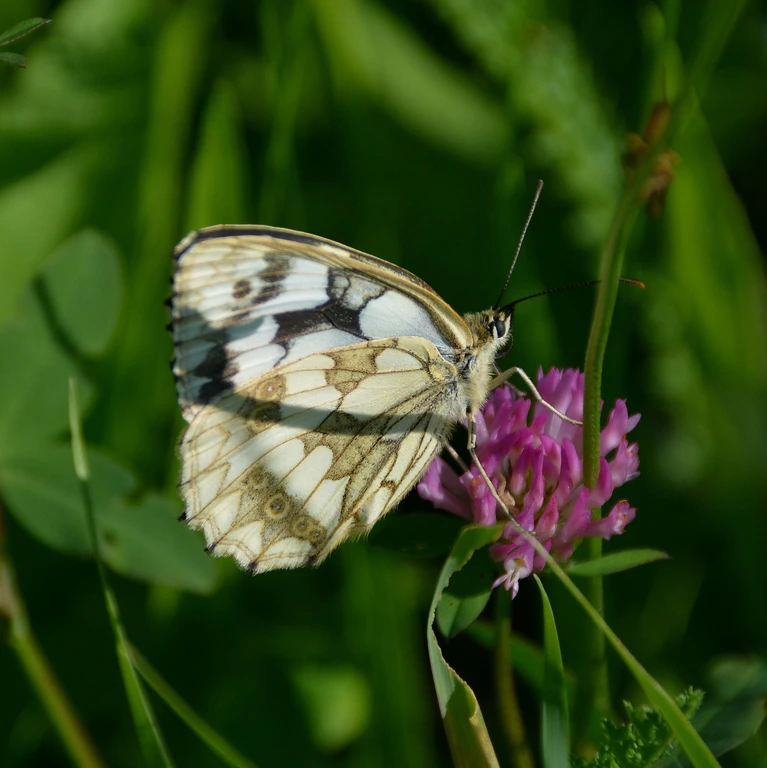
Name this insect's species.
Melanargia galathea
